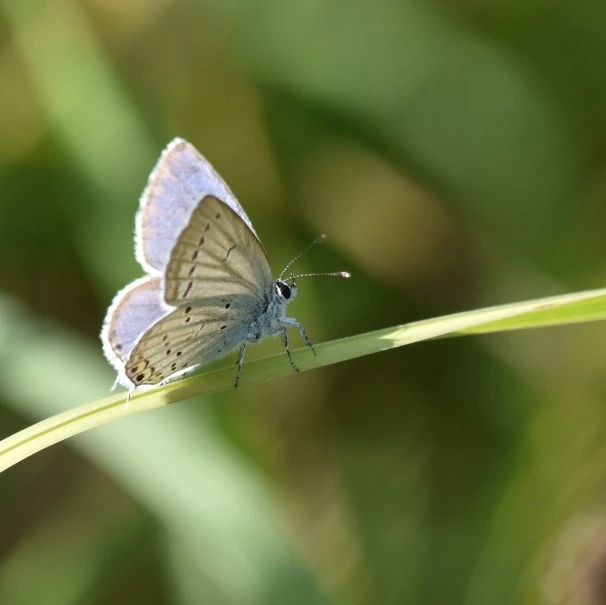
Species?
Cupido argiades (also Elkalyce argiades)
